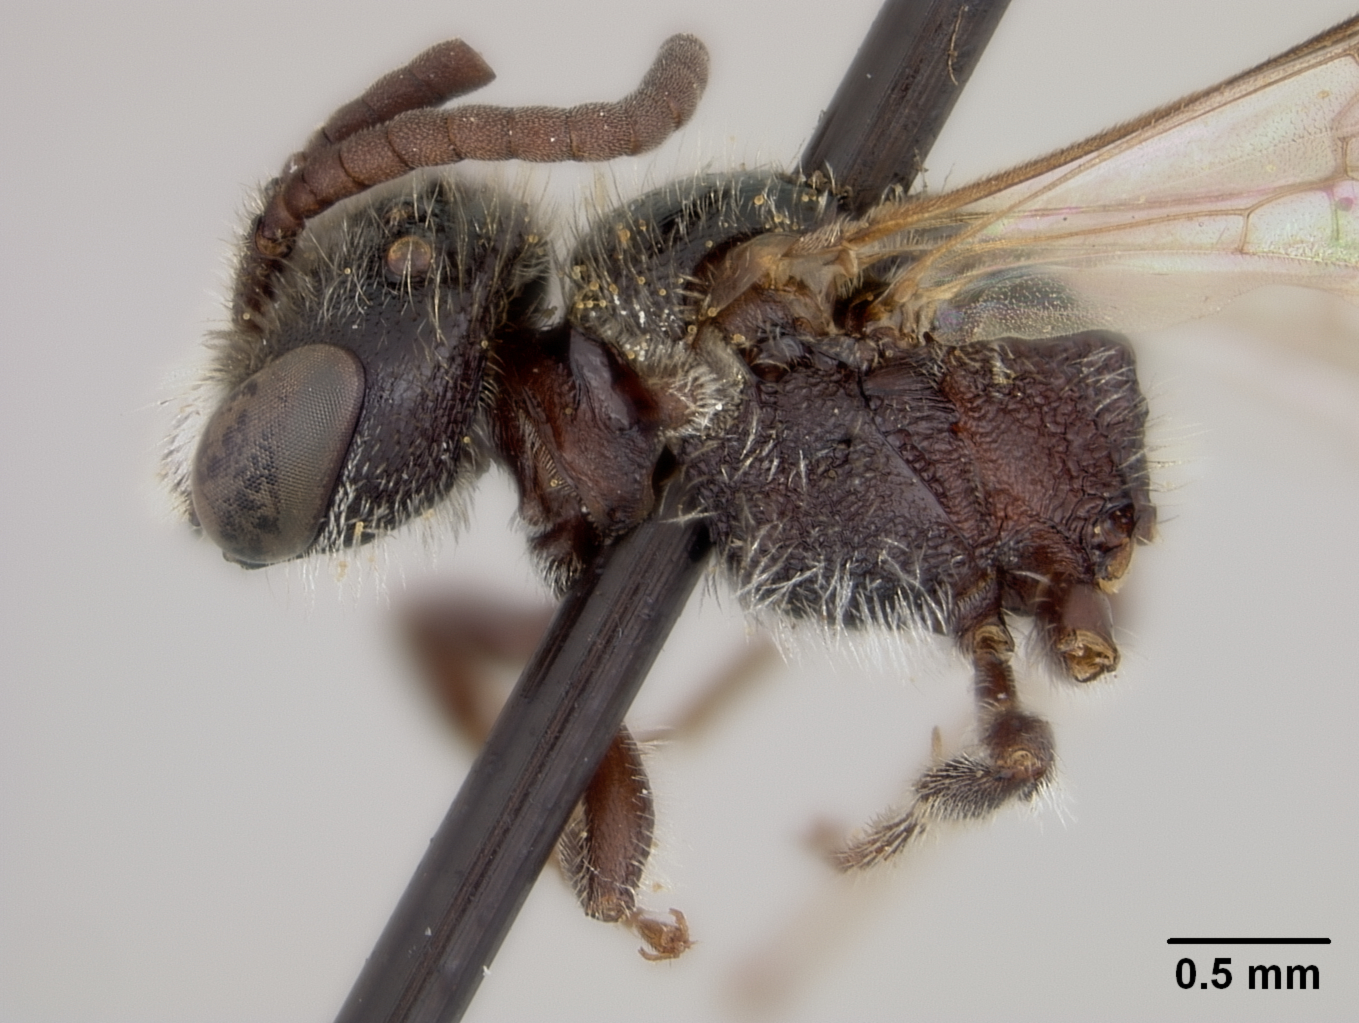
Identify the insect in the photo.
Sphecodes canadensis
